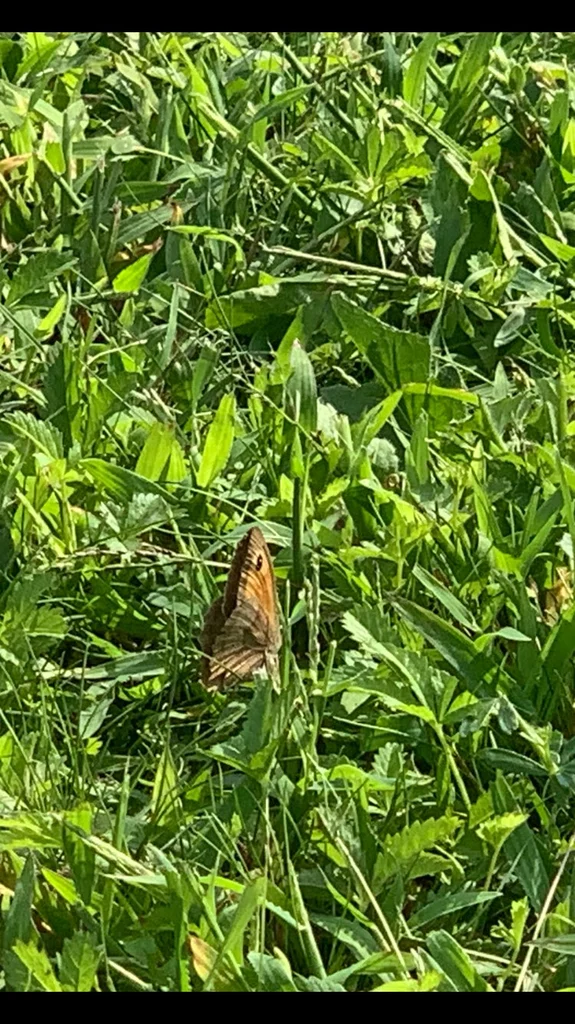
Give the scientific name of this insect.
Maniola jurtina
